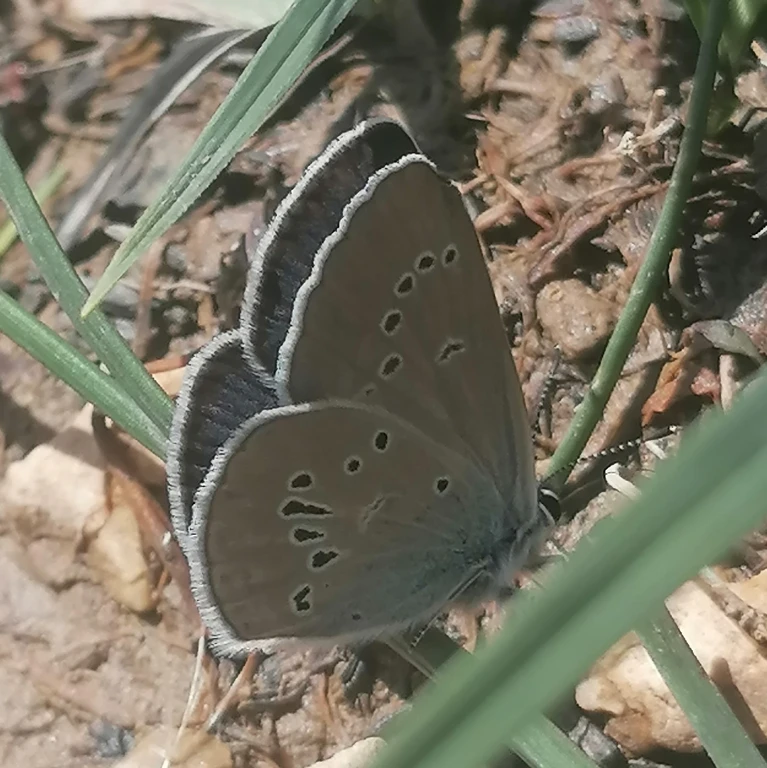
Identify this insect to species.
Cyaniris semiargus
